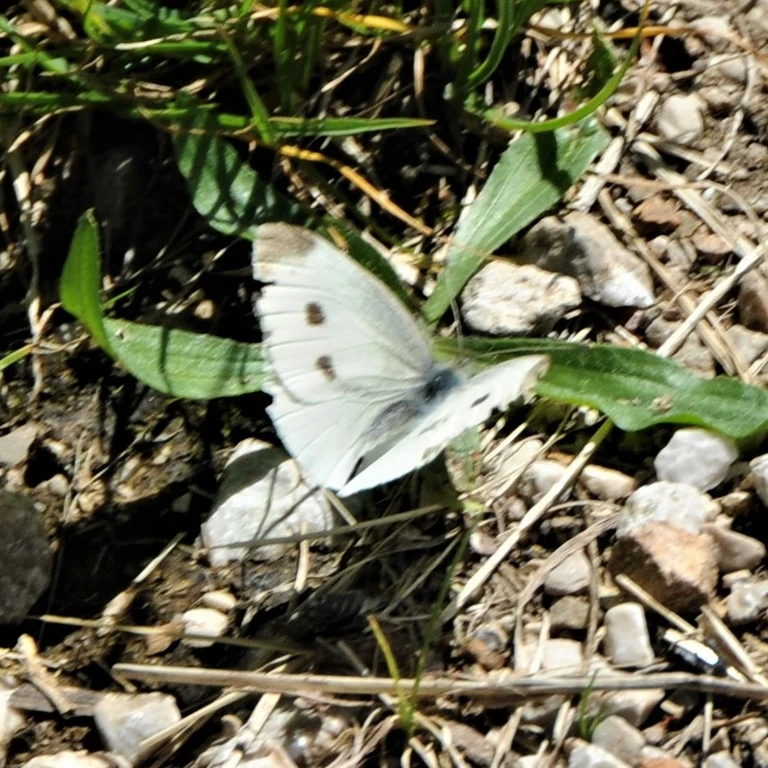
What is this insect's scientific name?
Pieris rapae
